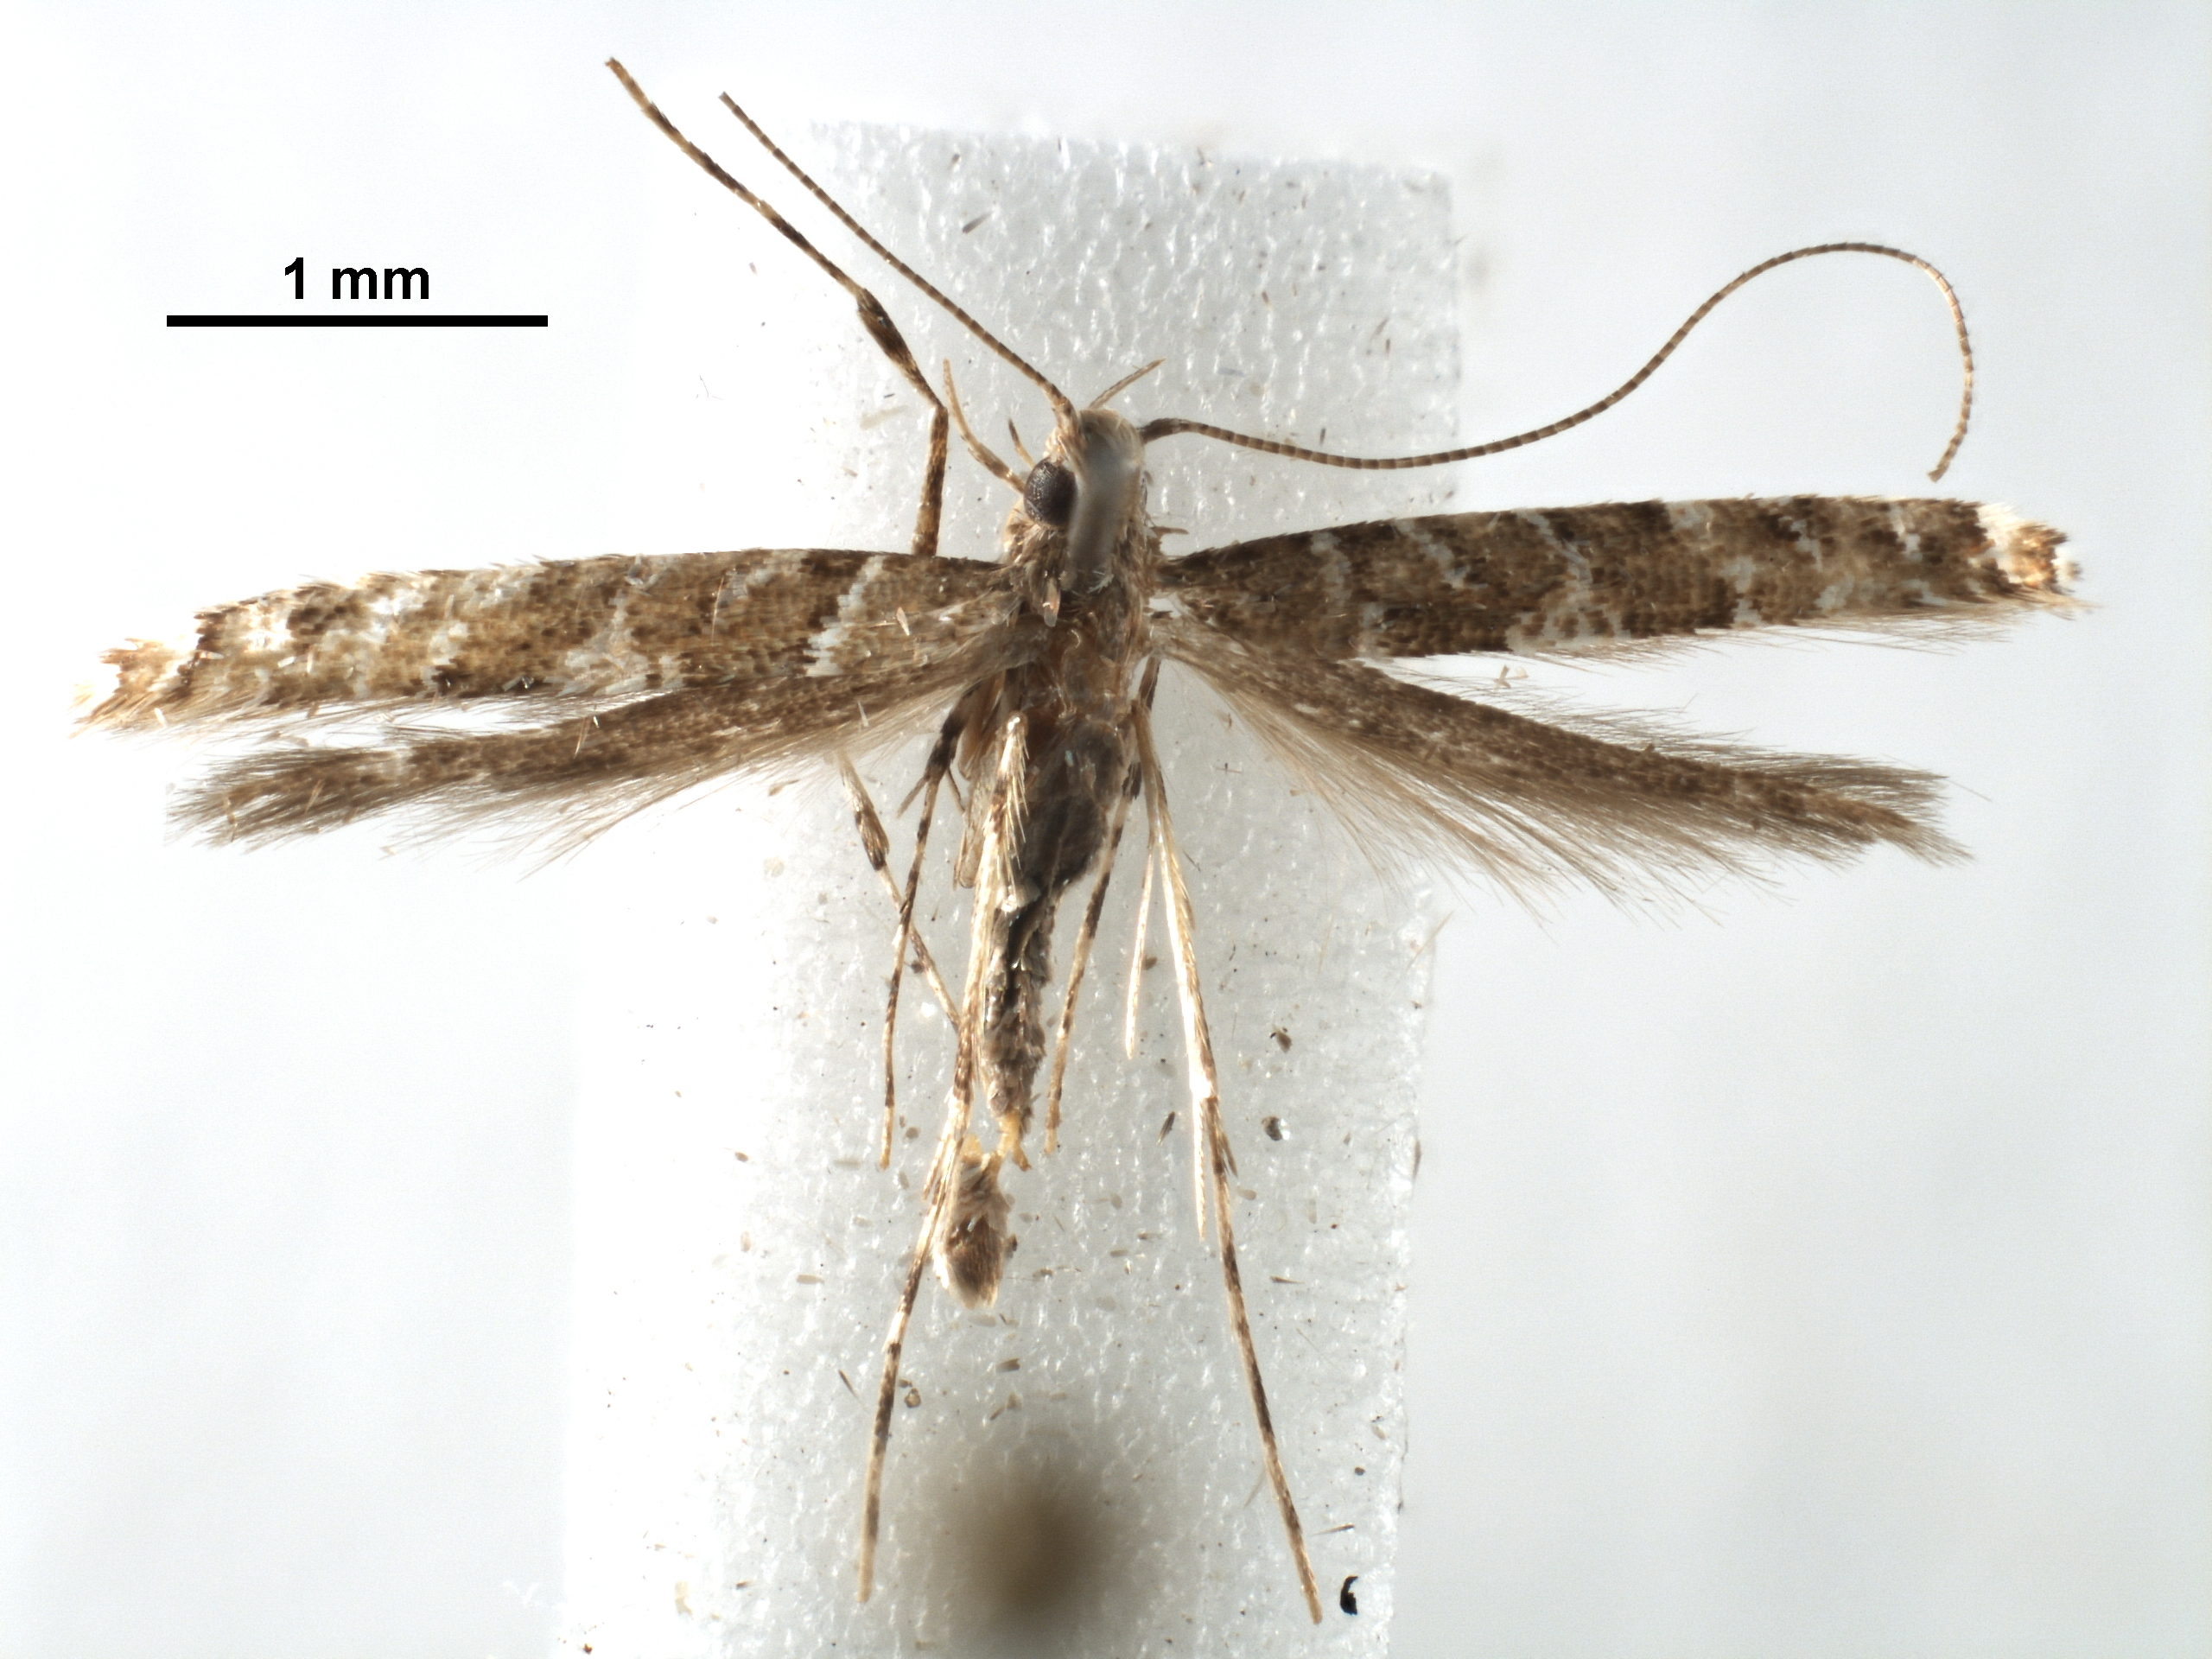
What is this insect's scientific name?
Acrocercops strigosa
